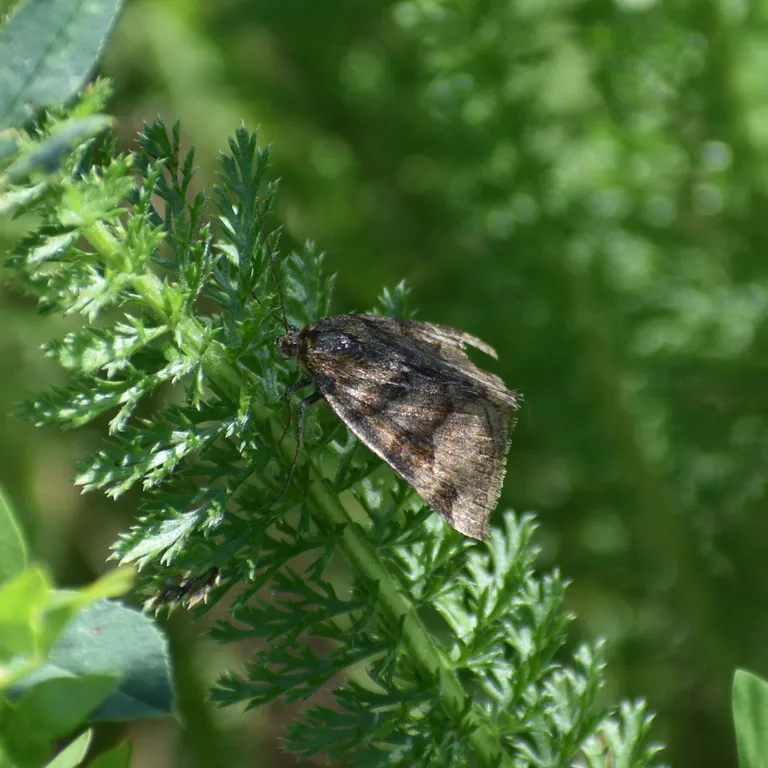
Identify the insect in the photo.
Euclidia glyphica
